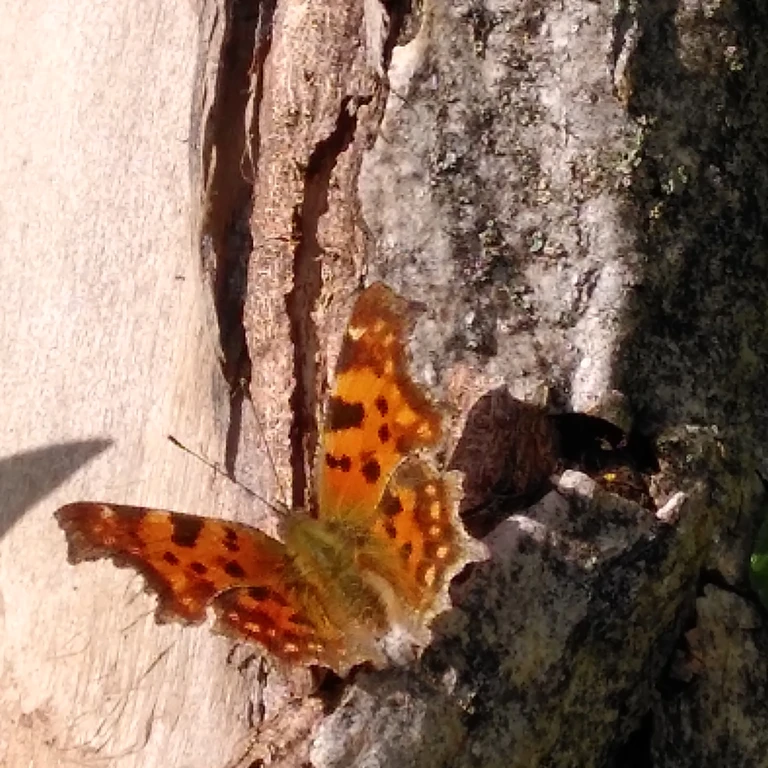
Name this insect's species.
Polygonia c-album
